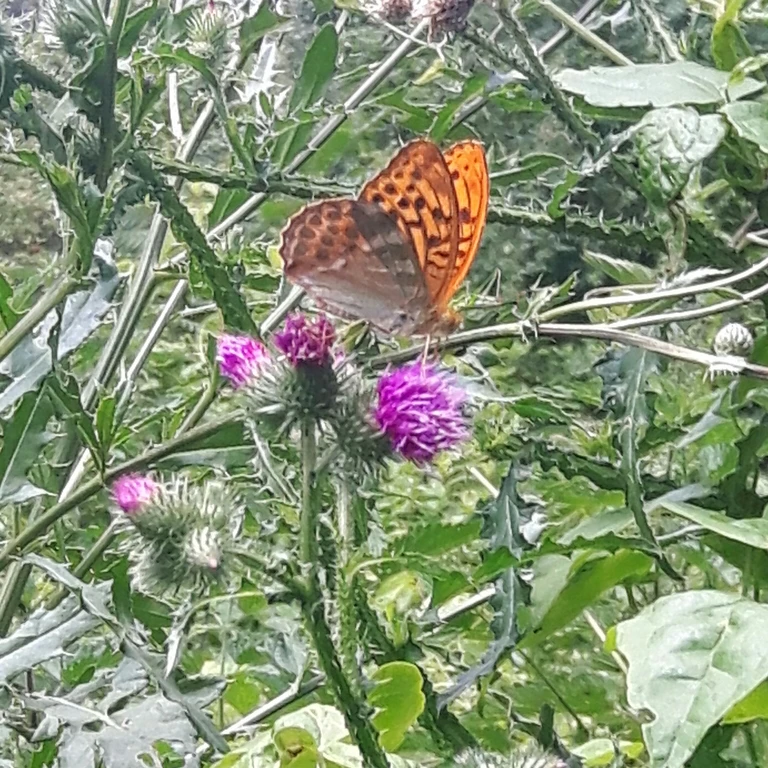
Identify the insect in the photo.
Argynnis paphia
